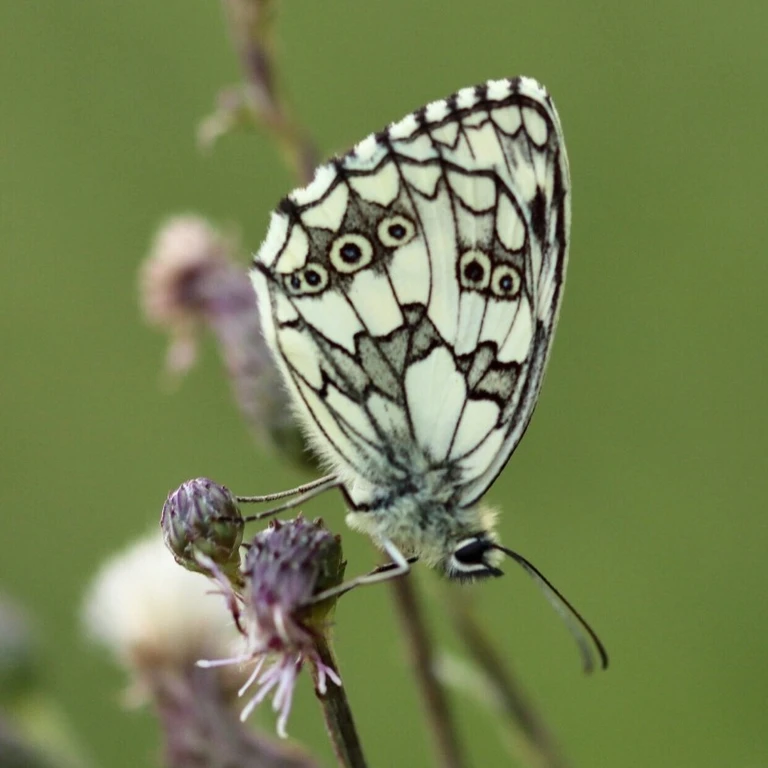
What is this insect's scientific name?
Melanargia galathea
